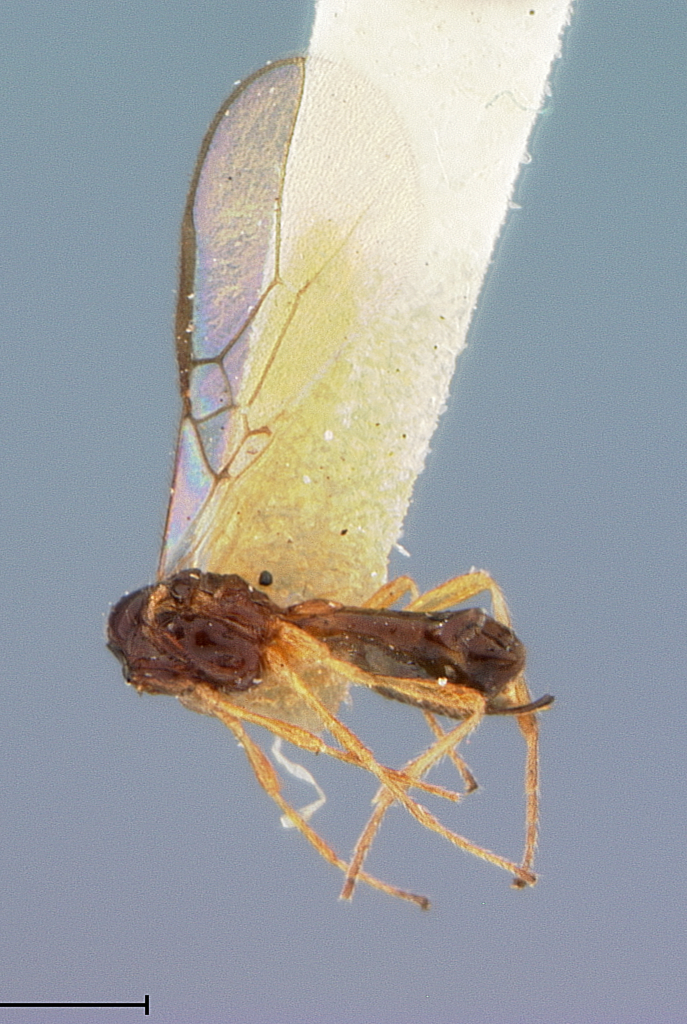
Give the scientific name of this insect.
Orthostigma dyari
